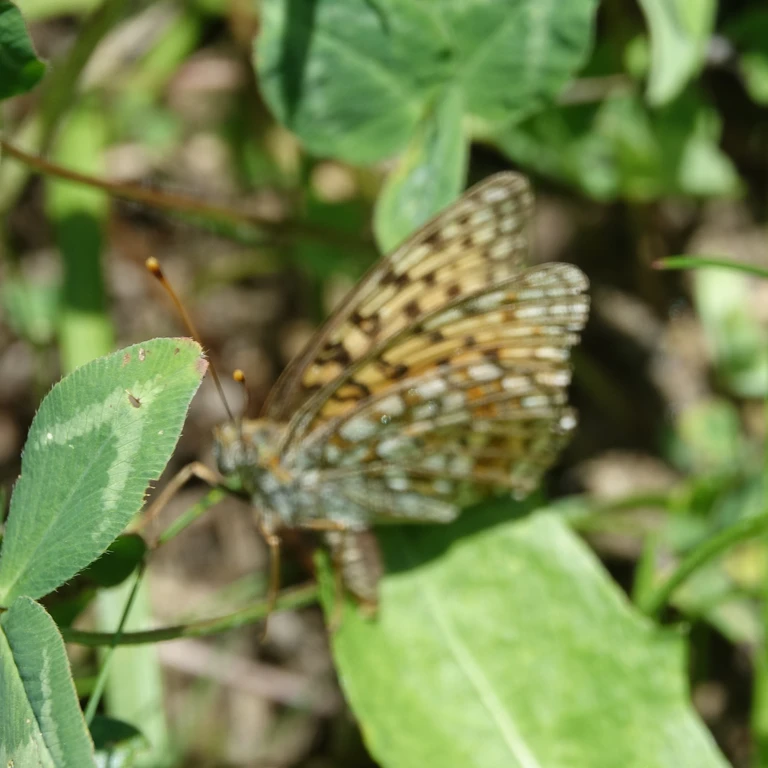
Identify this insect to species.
Fabriciana niobe
